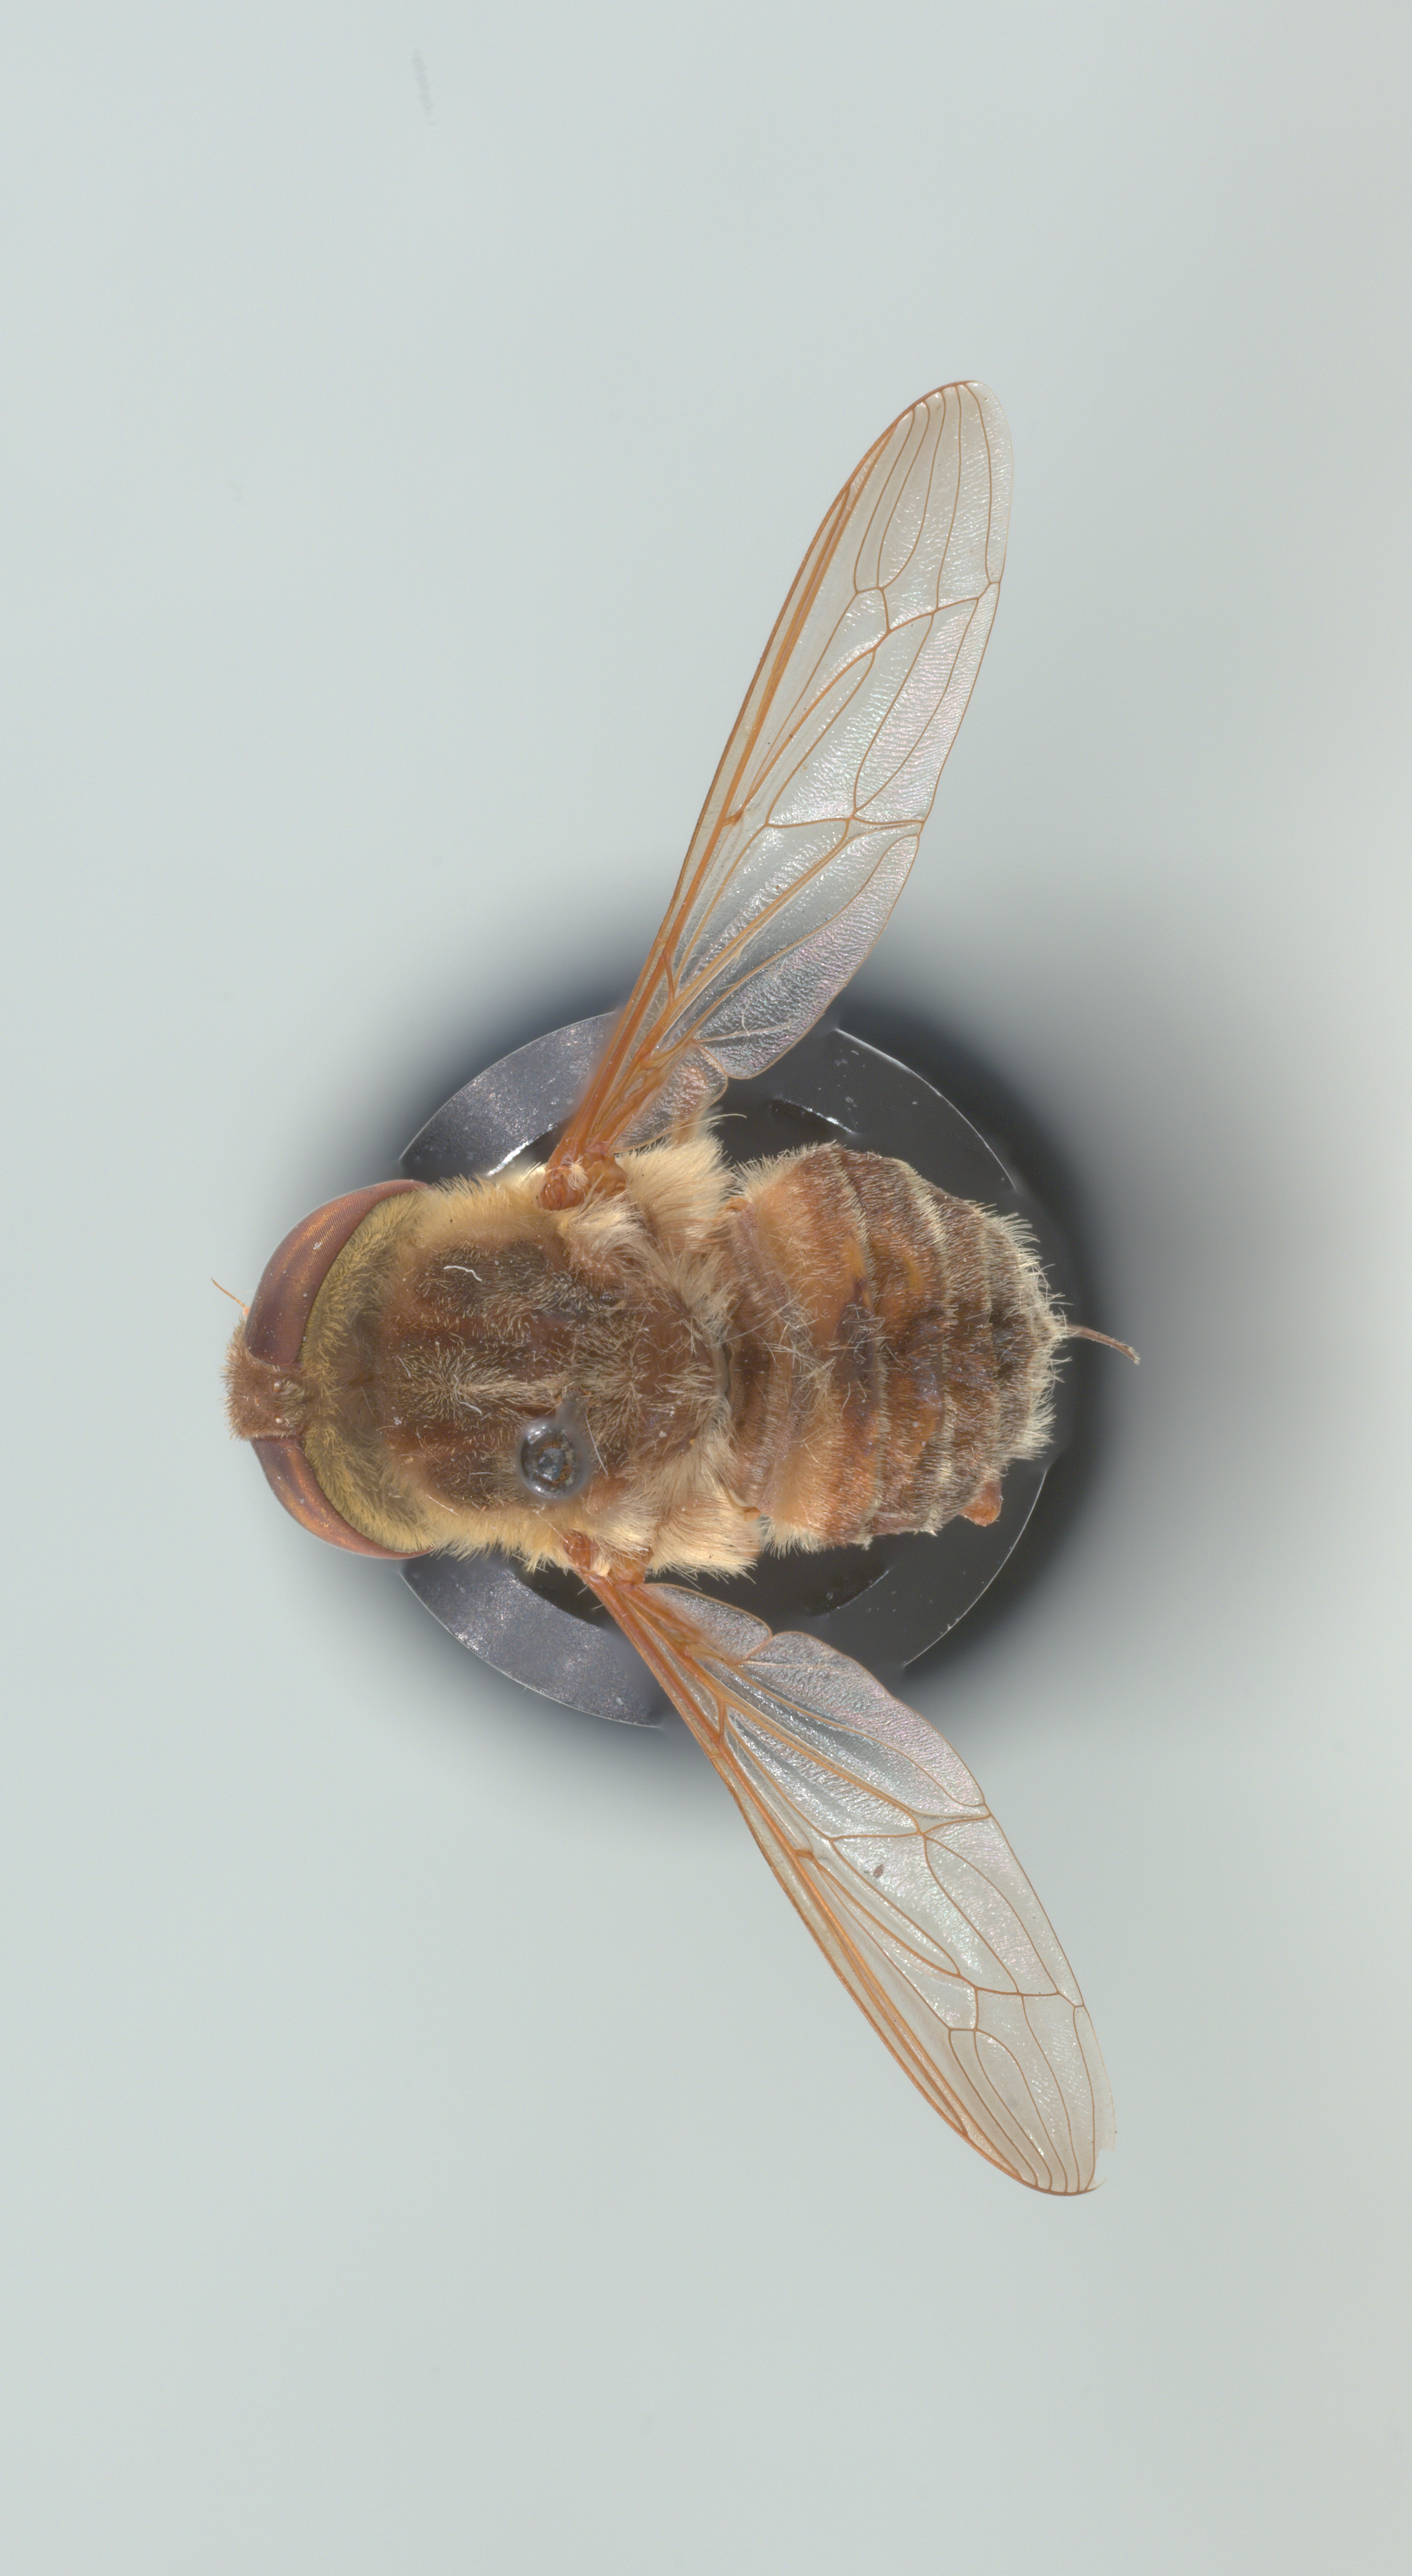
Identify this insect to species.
Neorhynchocephalus volaticus
